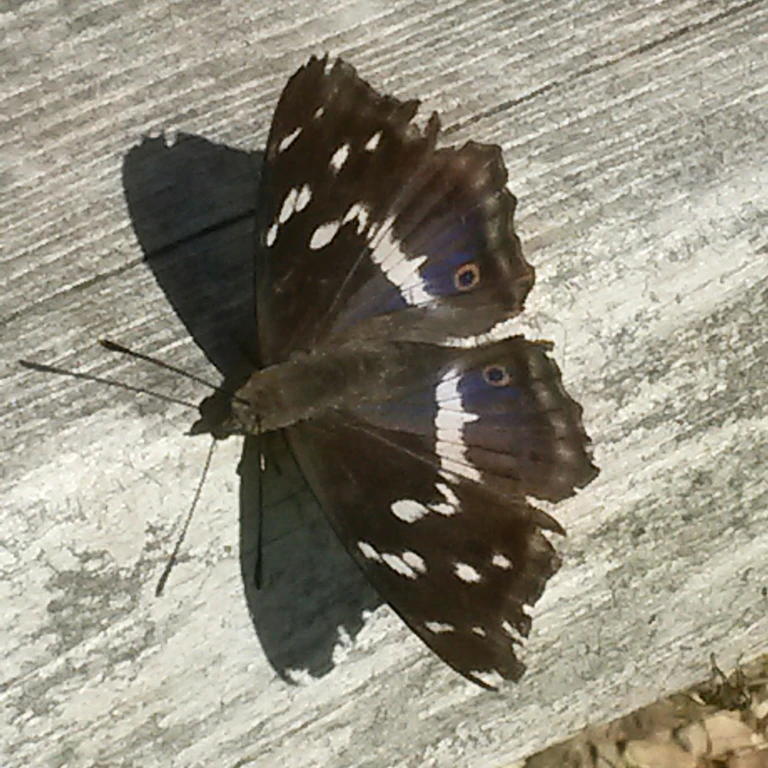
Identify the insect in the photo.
Apatura iris
